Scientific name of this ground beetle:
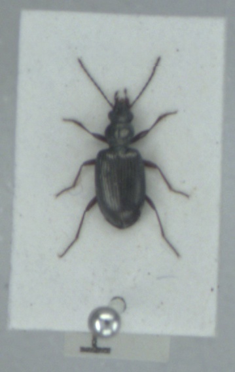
Bembidion punctulatum
